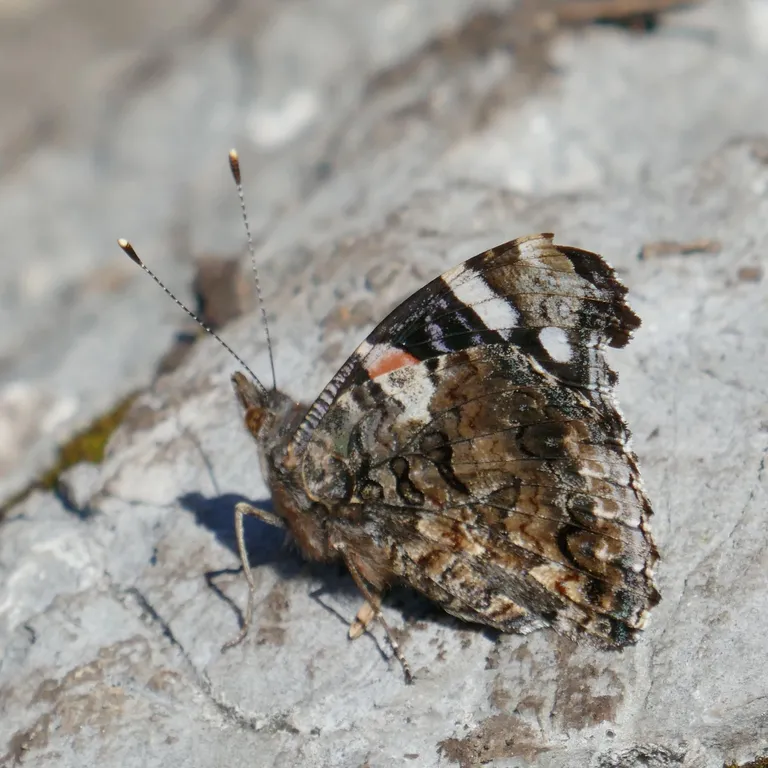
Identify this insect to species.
Vanessa atalanta
